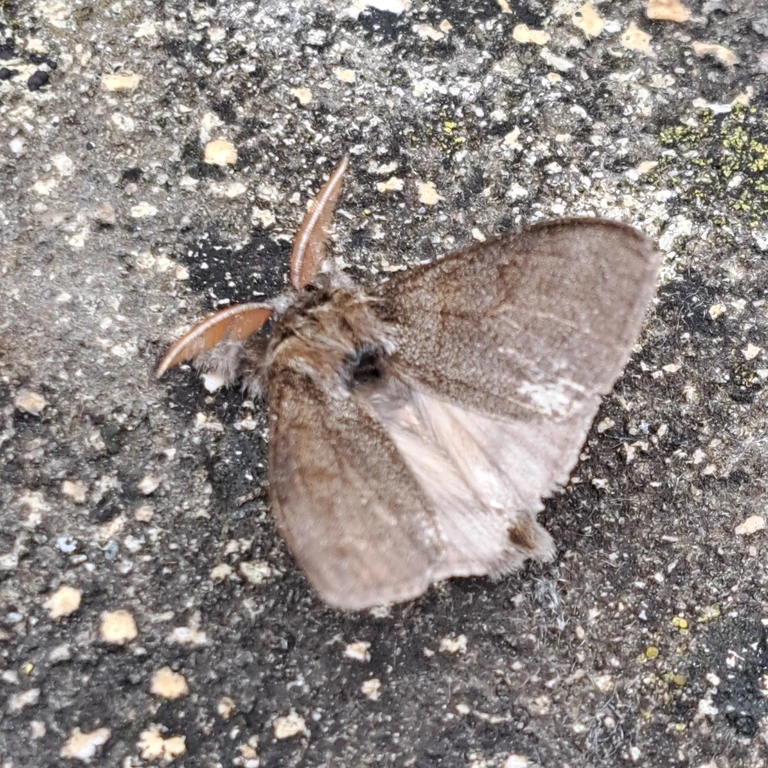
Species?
Calliteara pudibunda
